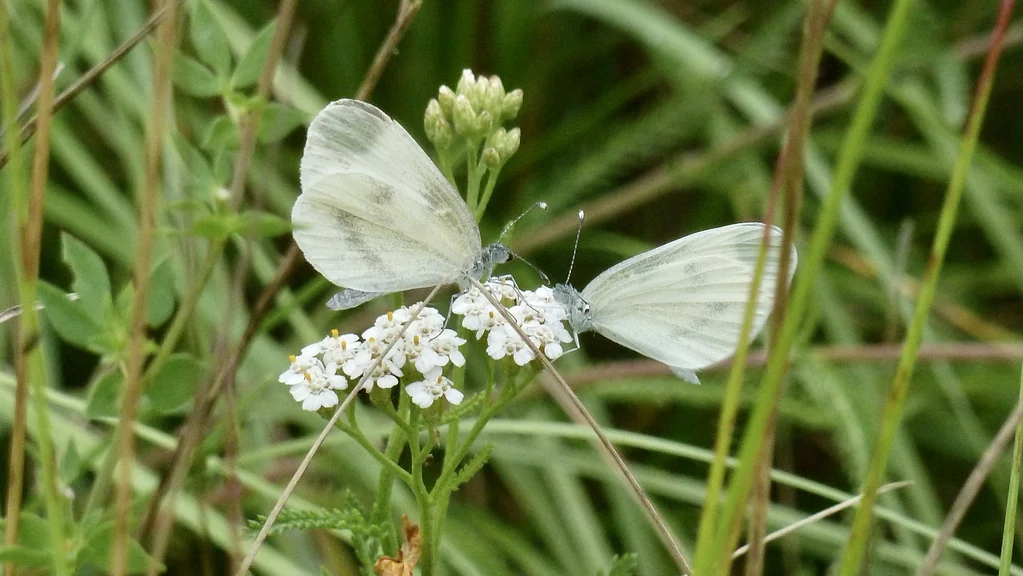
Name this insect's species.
Leptidea sinapis/juvernica
